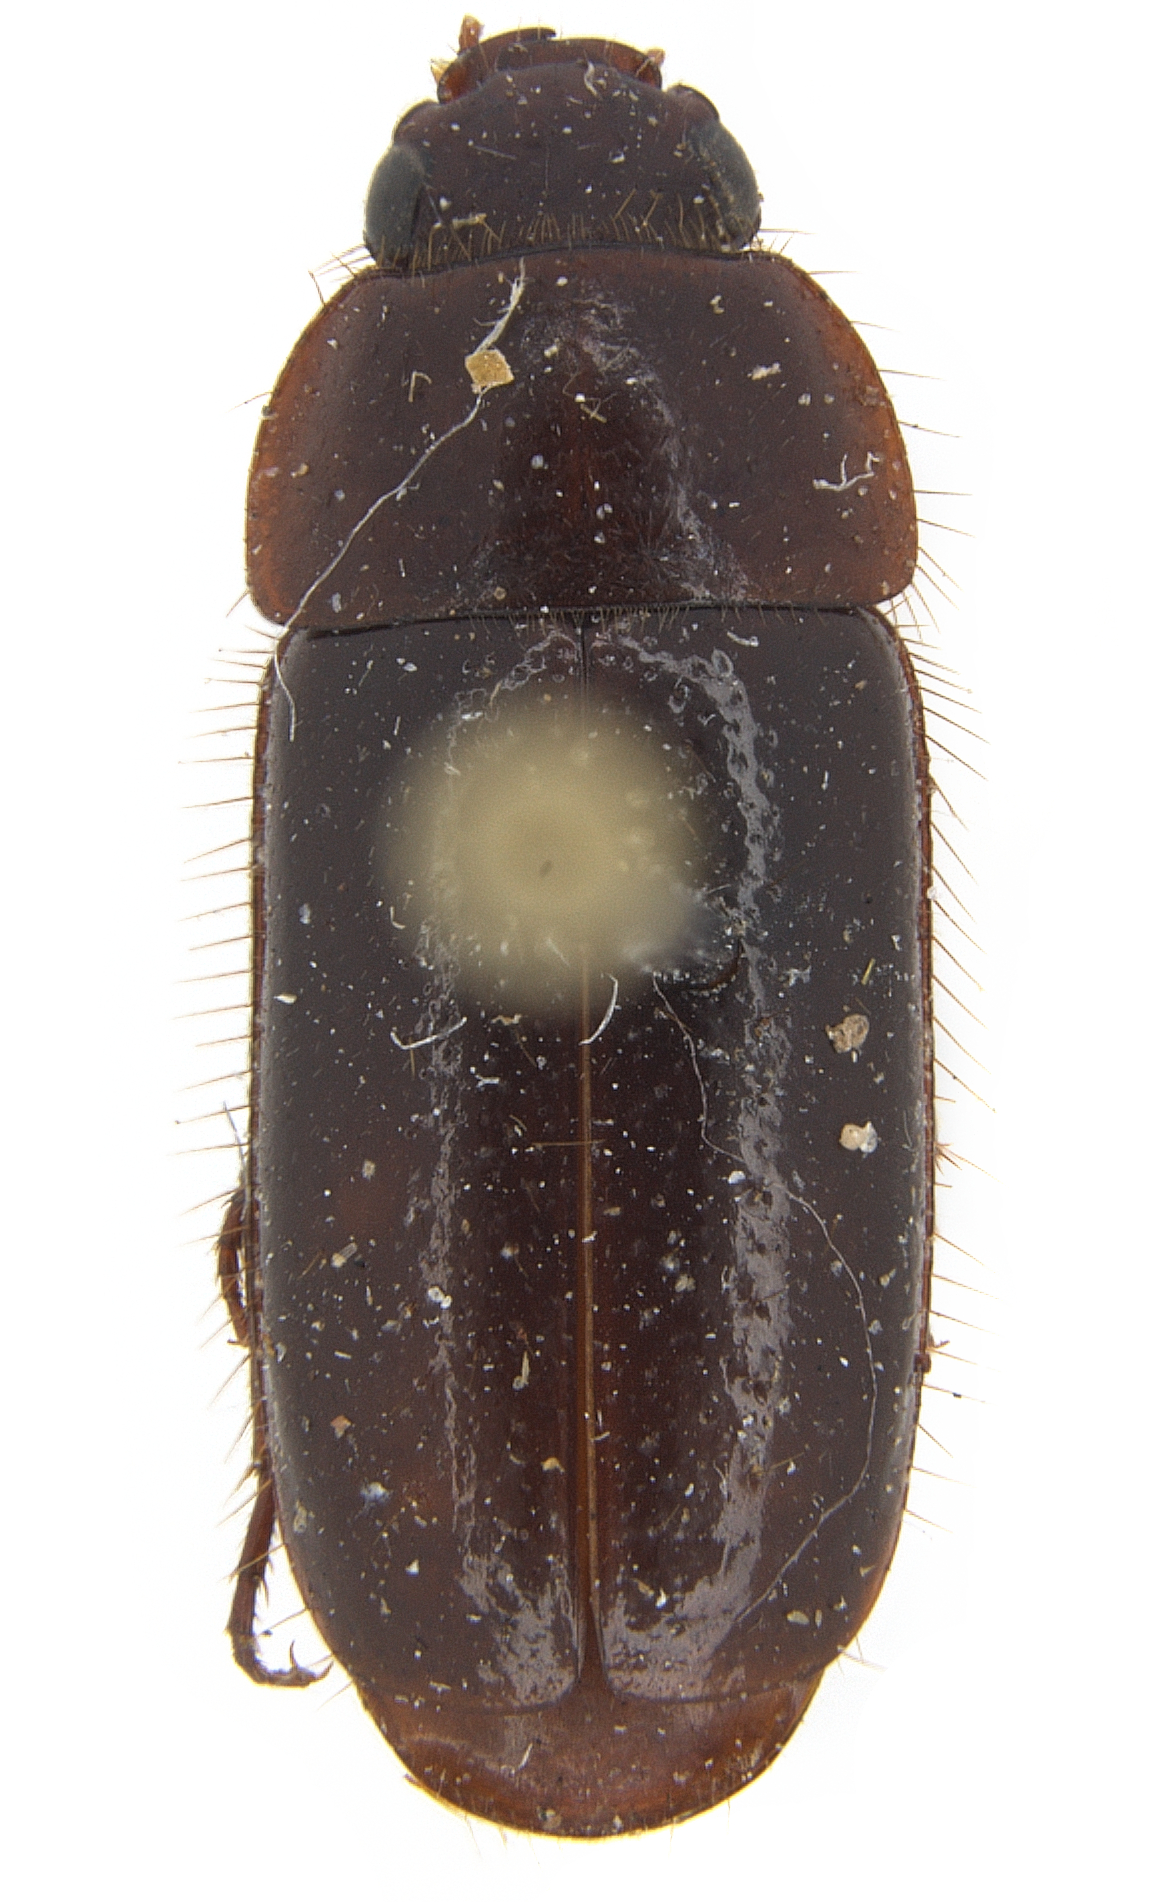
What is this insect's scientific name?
Pseudomorpha champlaini
